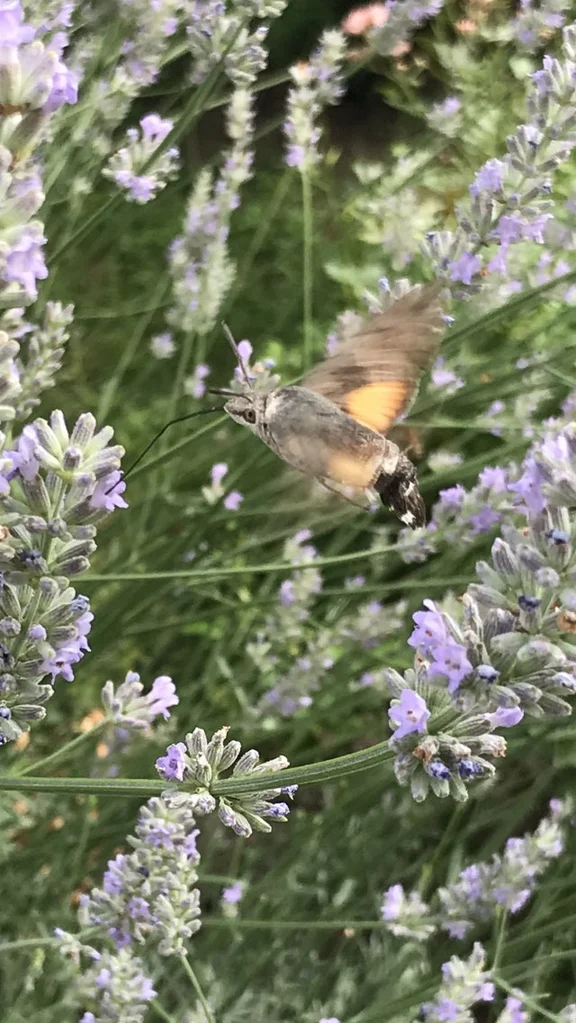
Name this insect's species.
Macroglossum stellatarum
